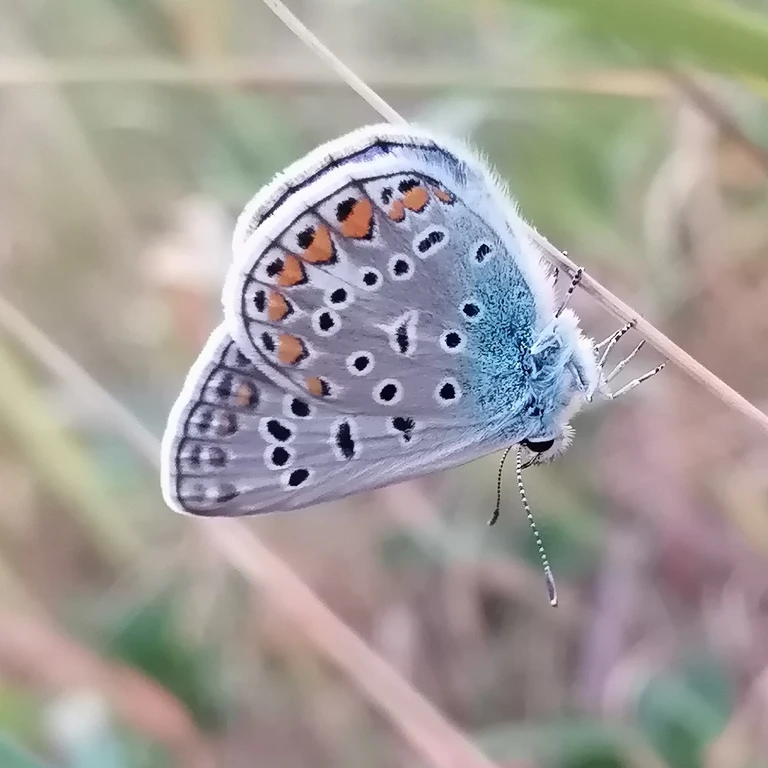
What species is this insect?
Polyommatus icarus
